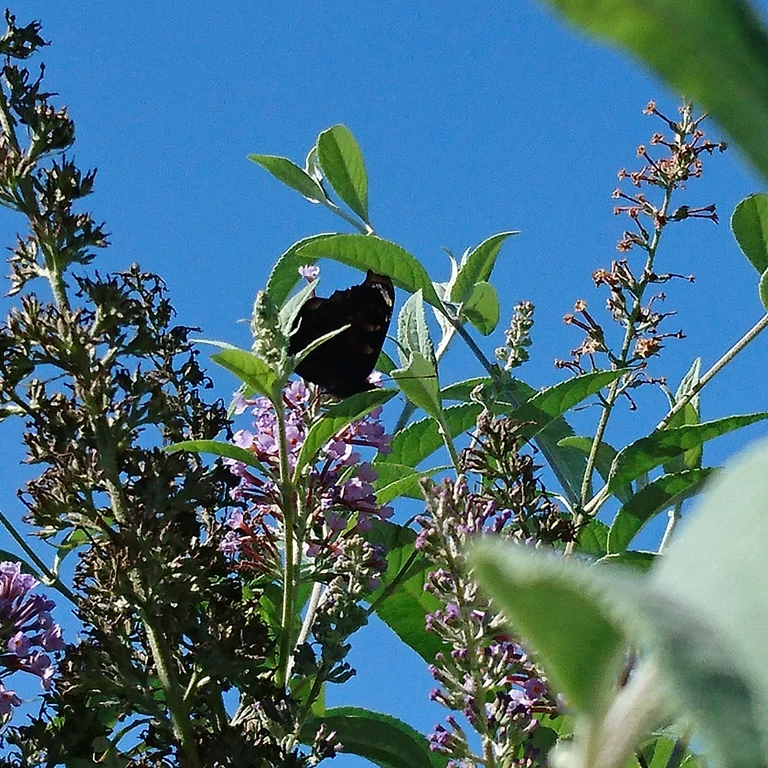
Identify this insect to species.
Aglais io
